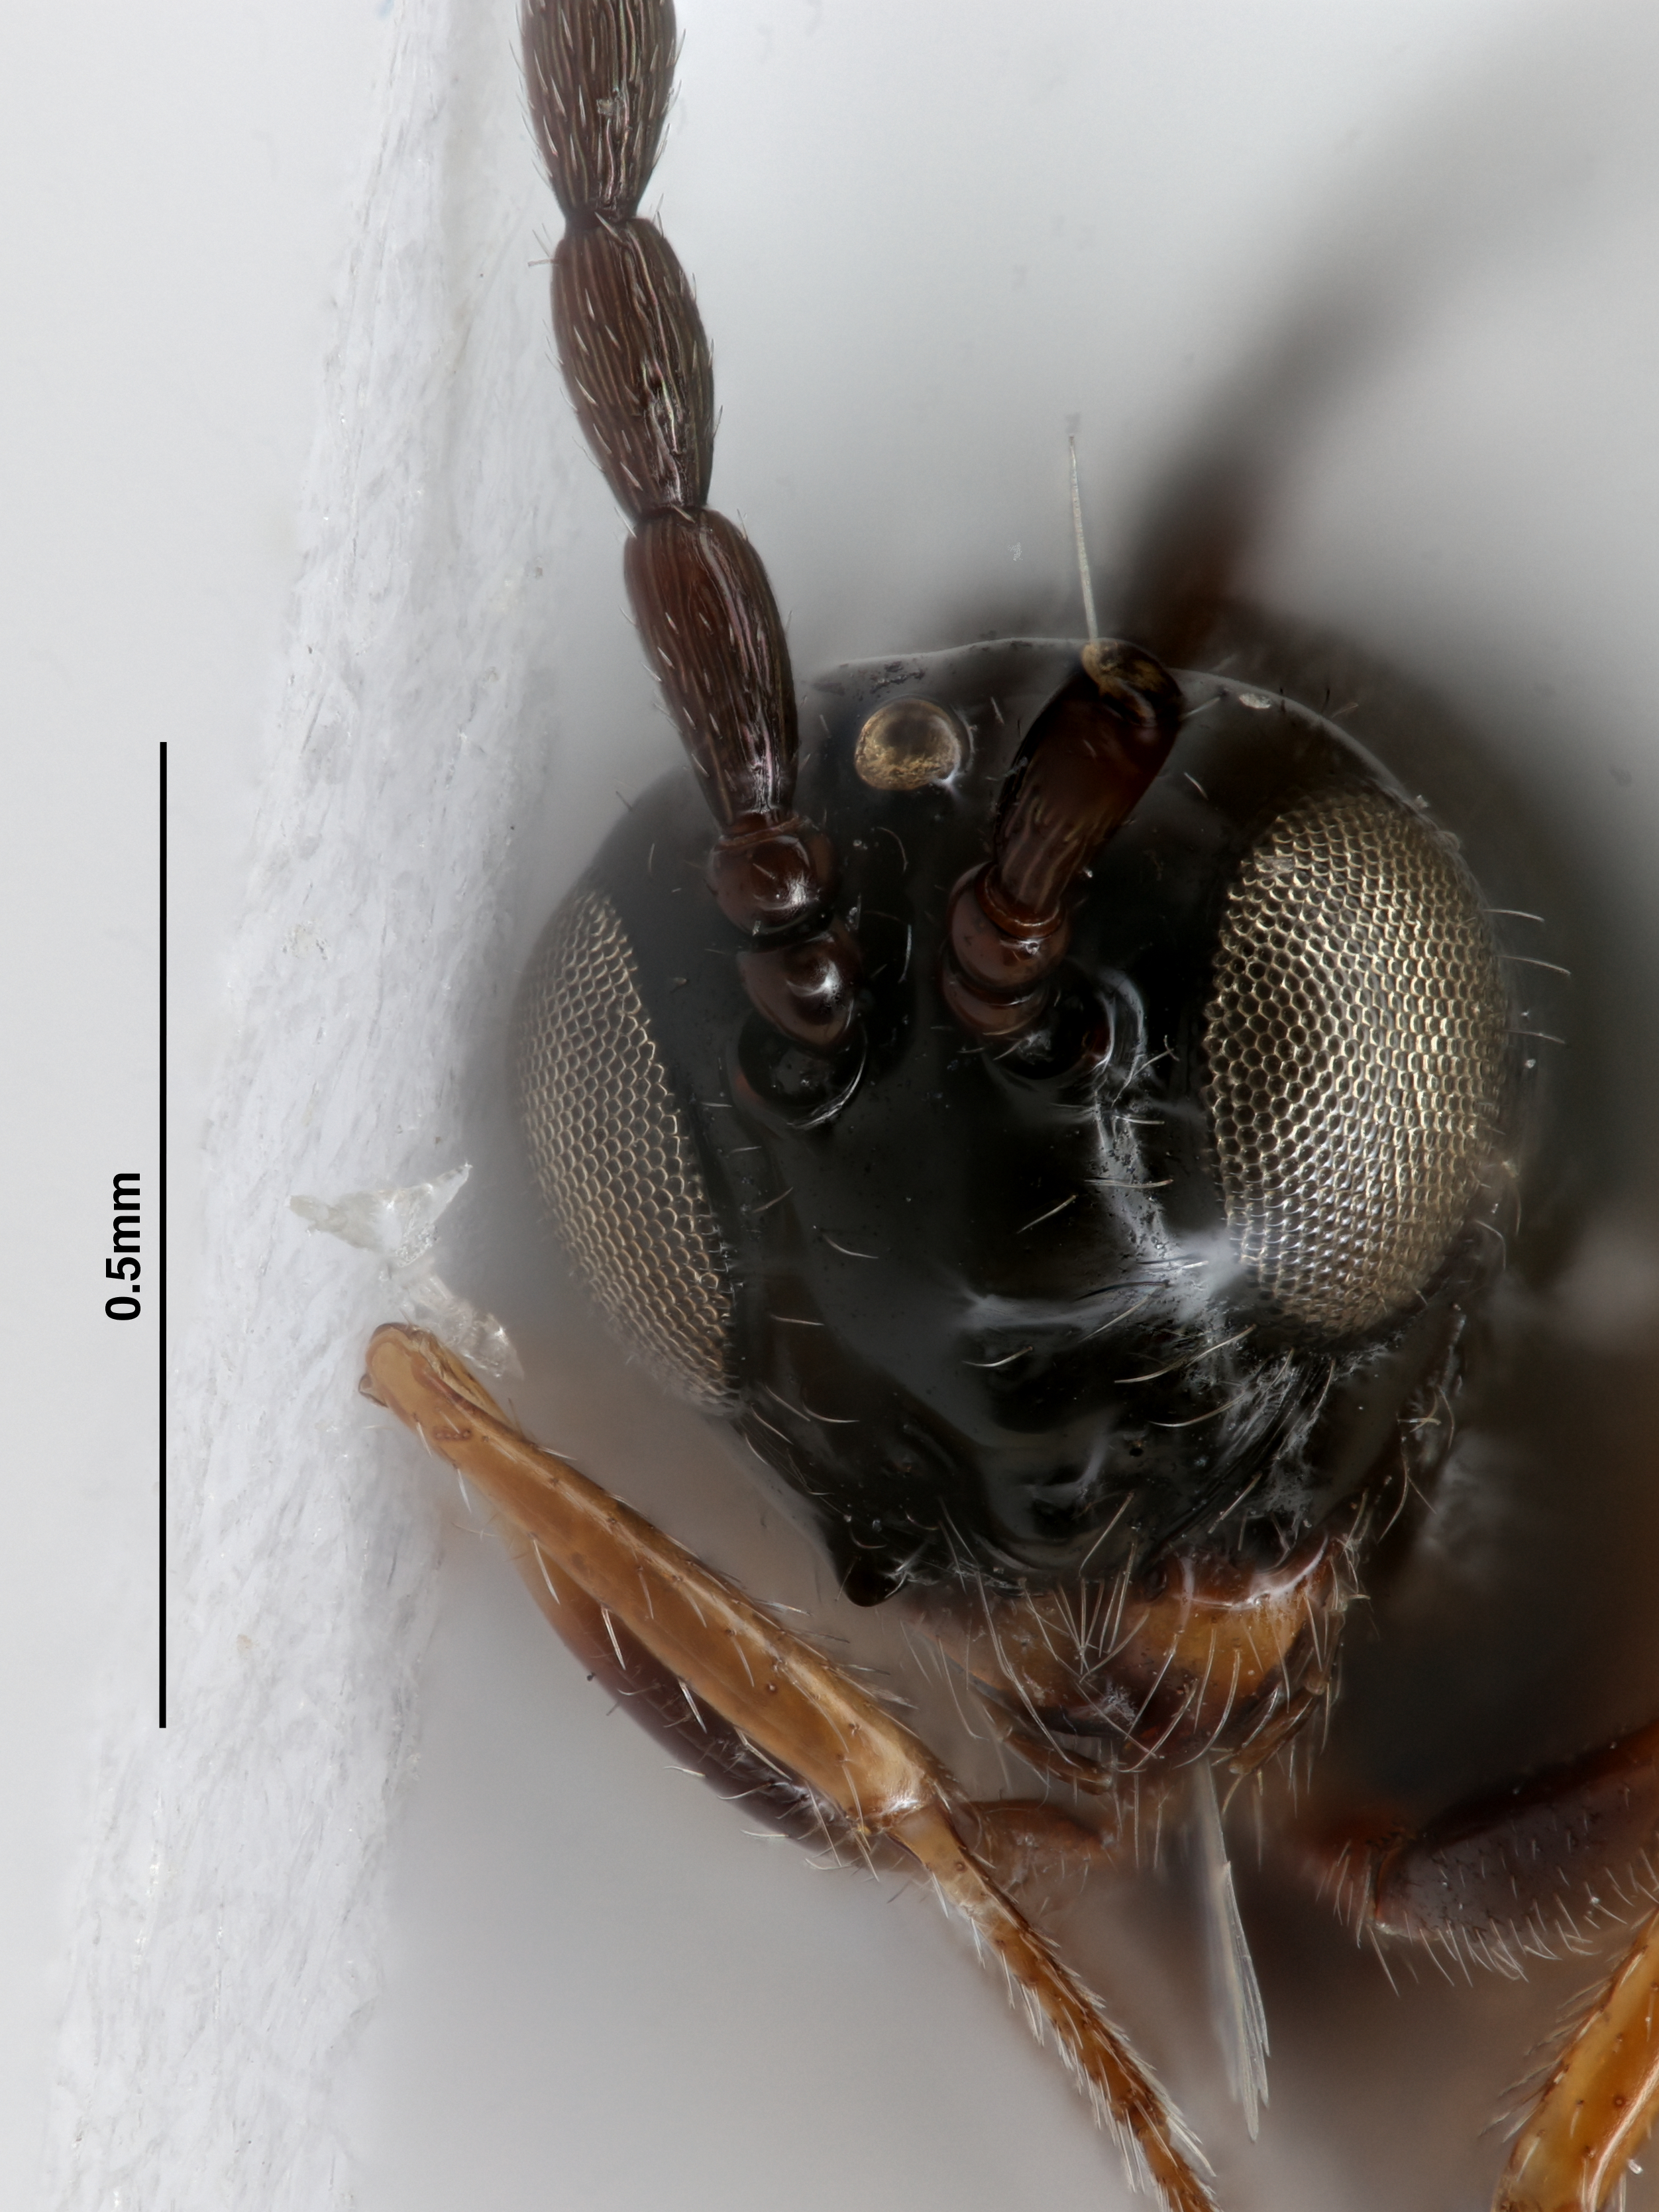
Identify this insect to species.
Zaeucoila fidalgoll
